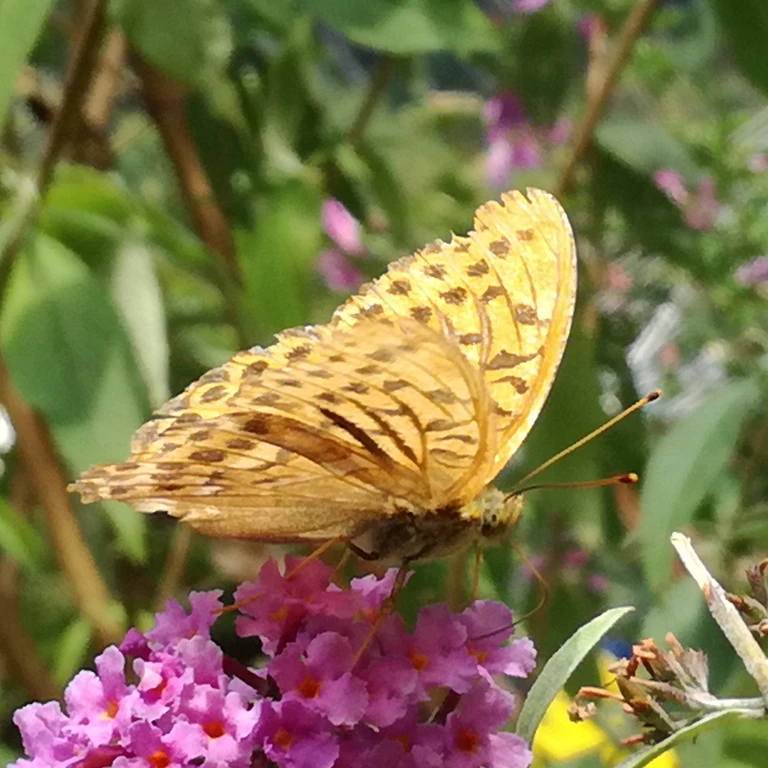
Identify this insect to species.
Argynnis paphia
